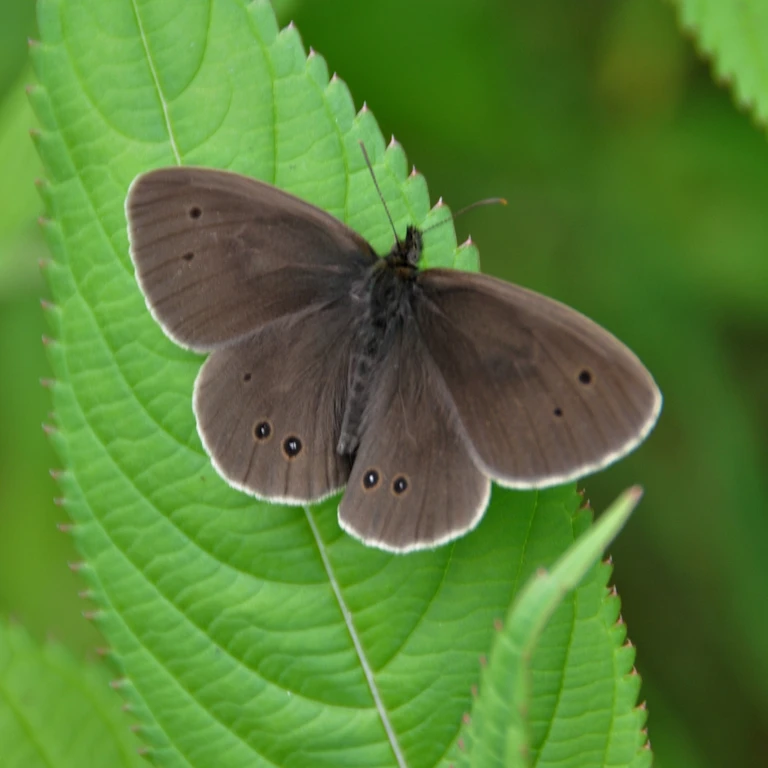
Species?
Aphantopus hyperantus
